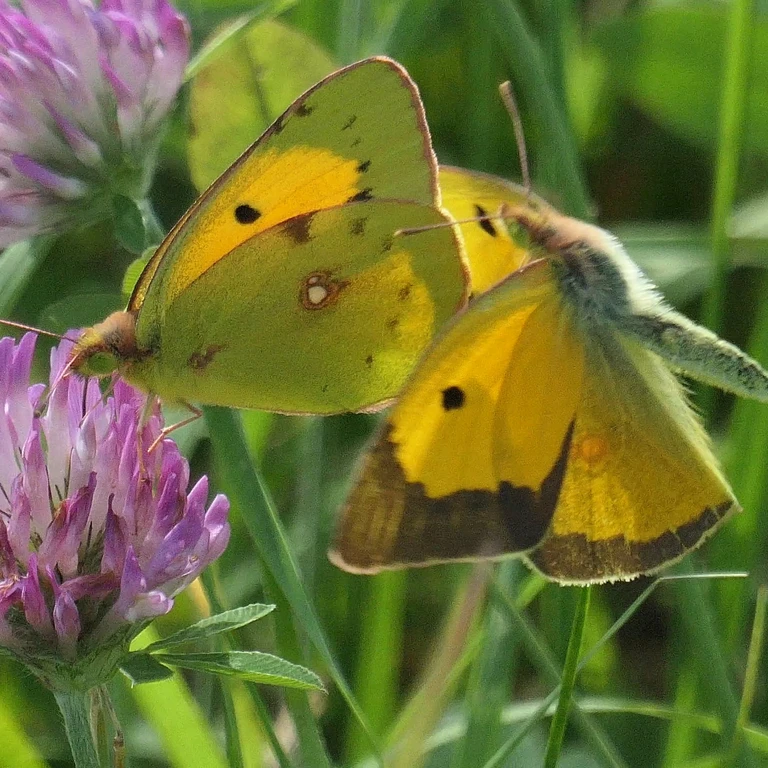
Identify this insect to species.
Colias croceus
